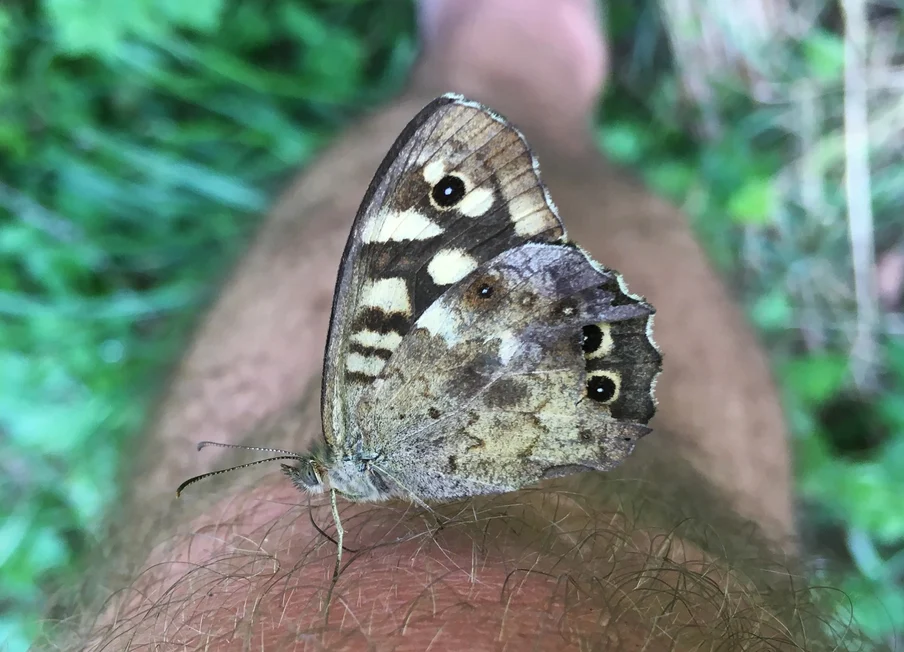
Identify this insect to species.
Pararge aegeria
